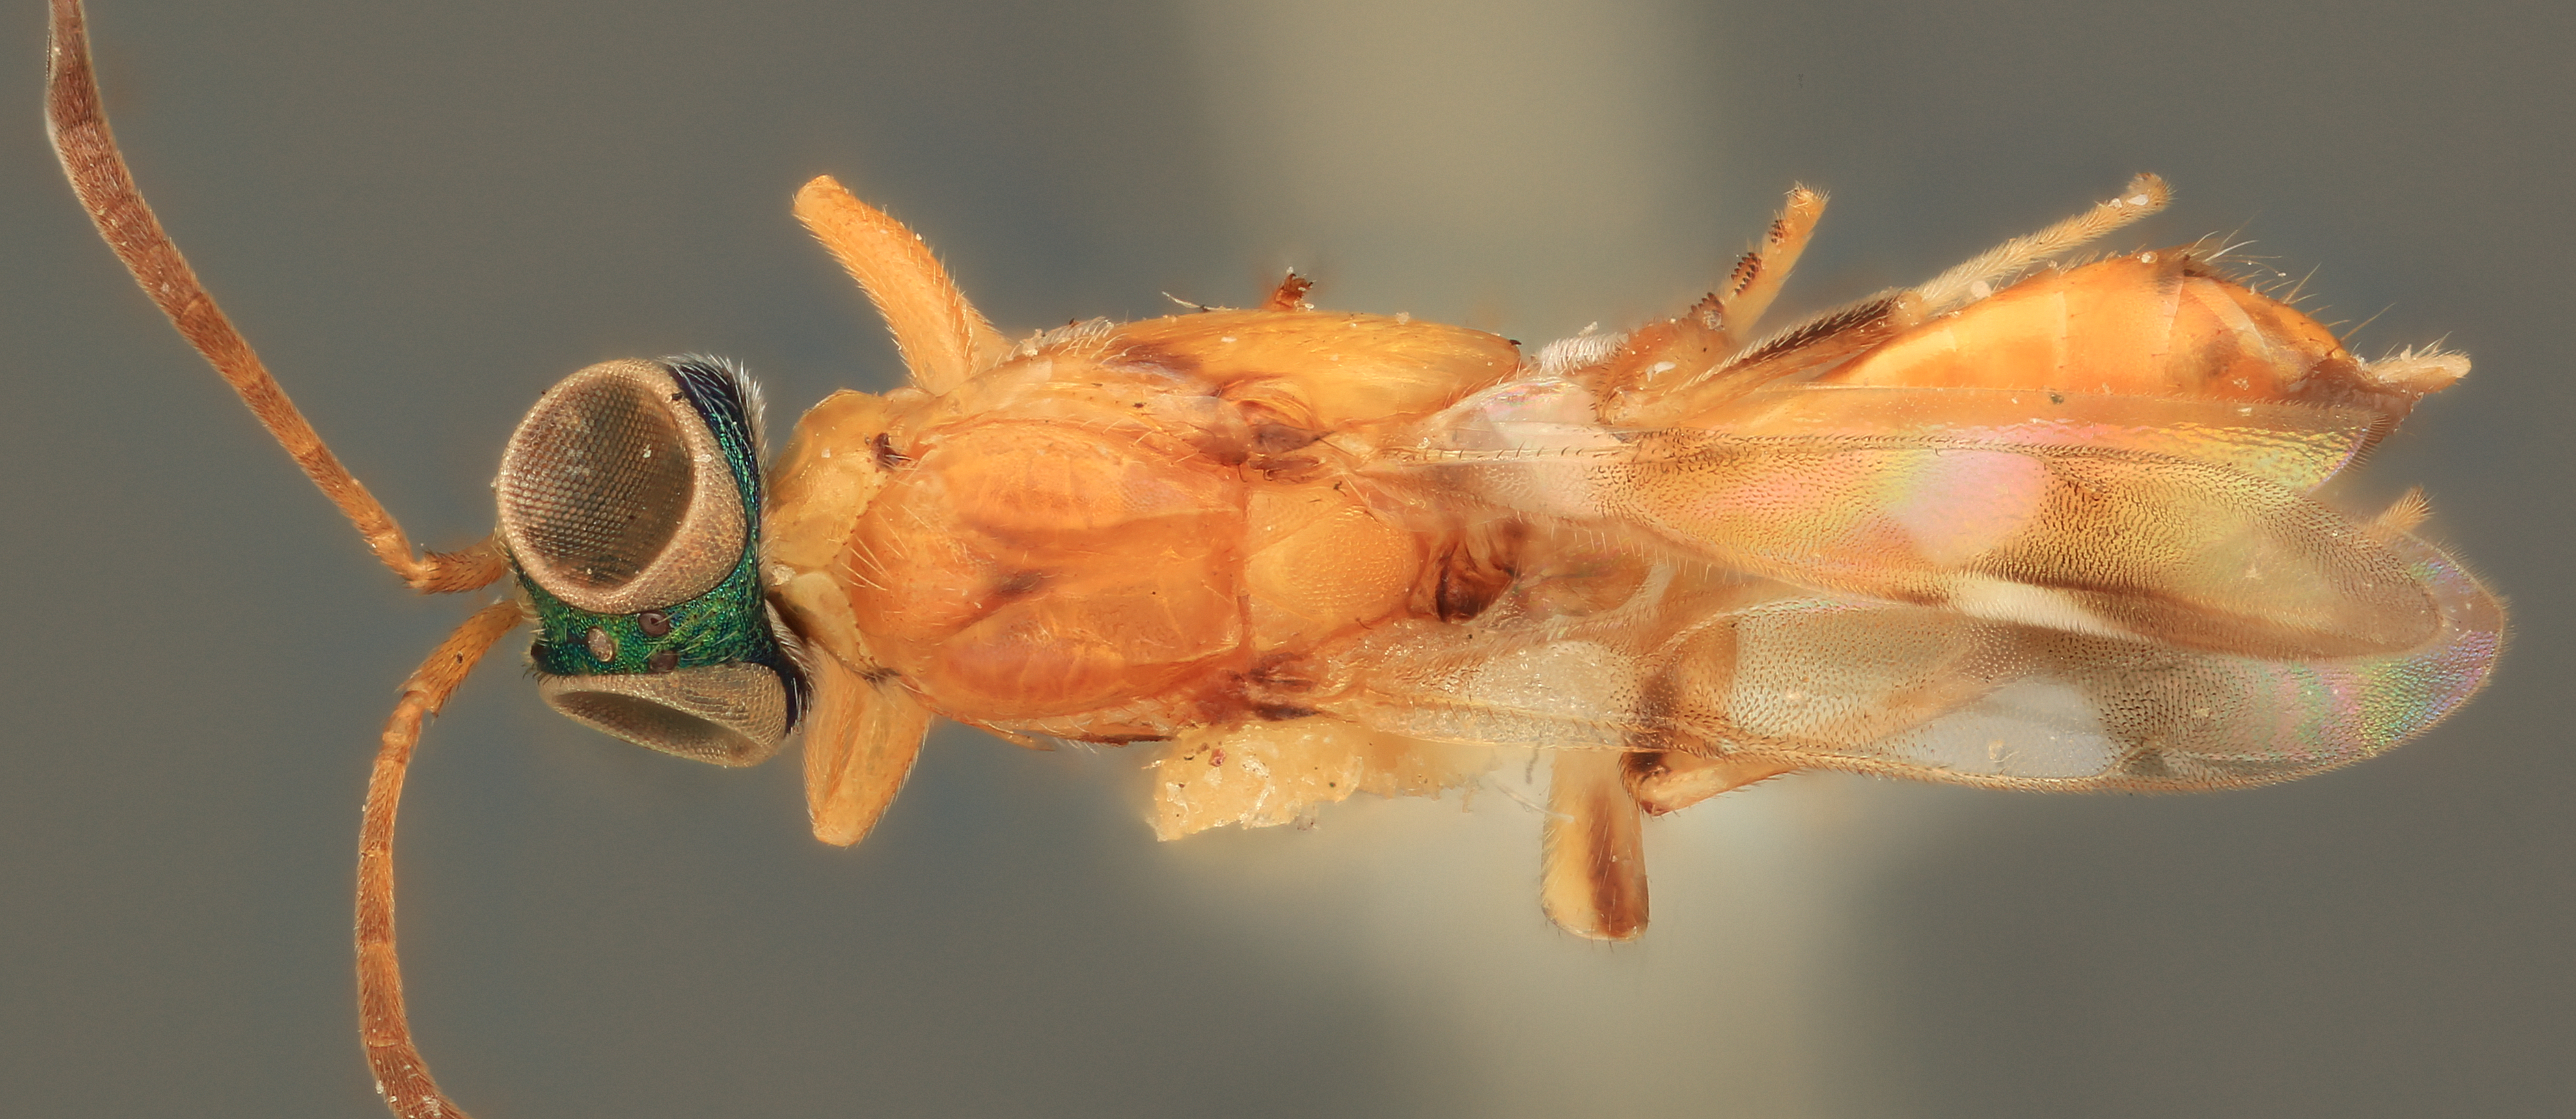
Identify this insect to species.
Anastatus viridicaput
